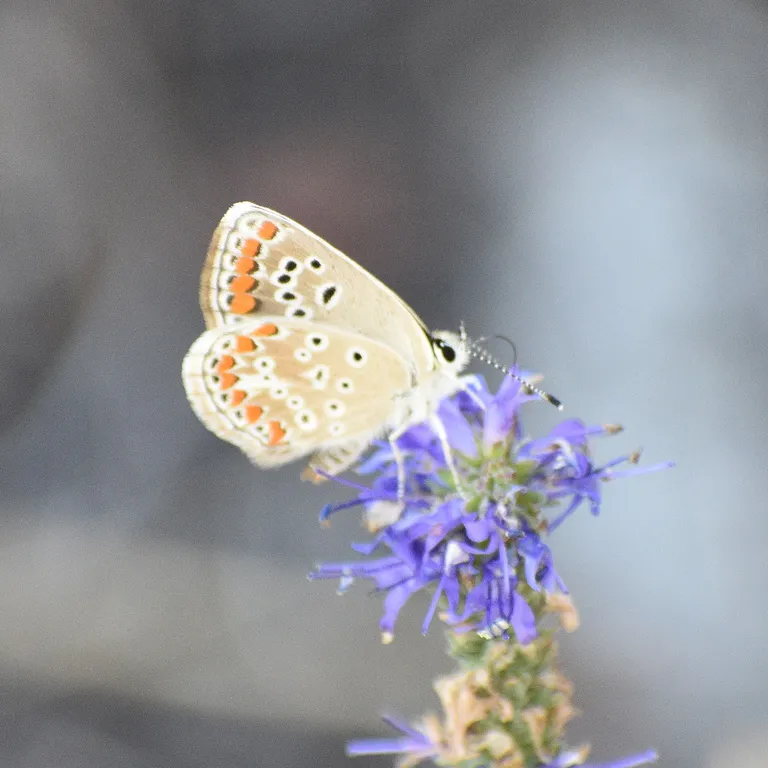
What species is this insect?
Aricia agestis/artaxerxes
